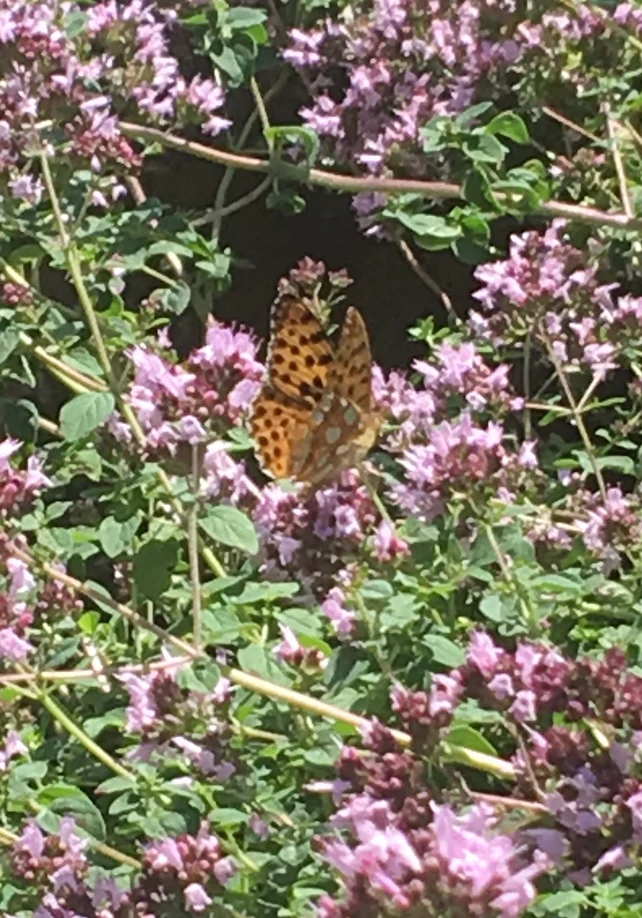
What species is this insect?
Issoria lathonia
